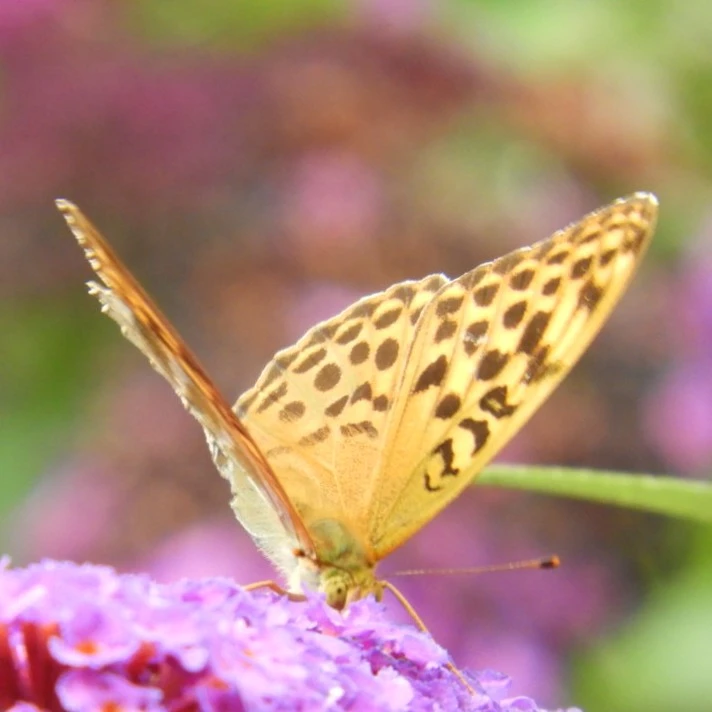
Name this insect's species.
Argynnis paphia
